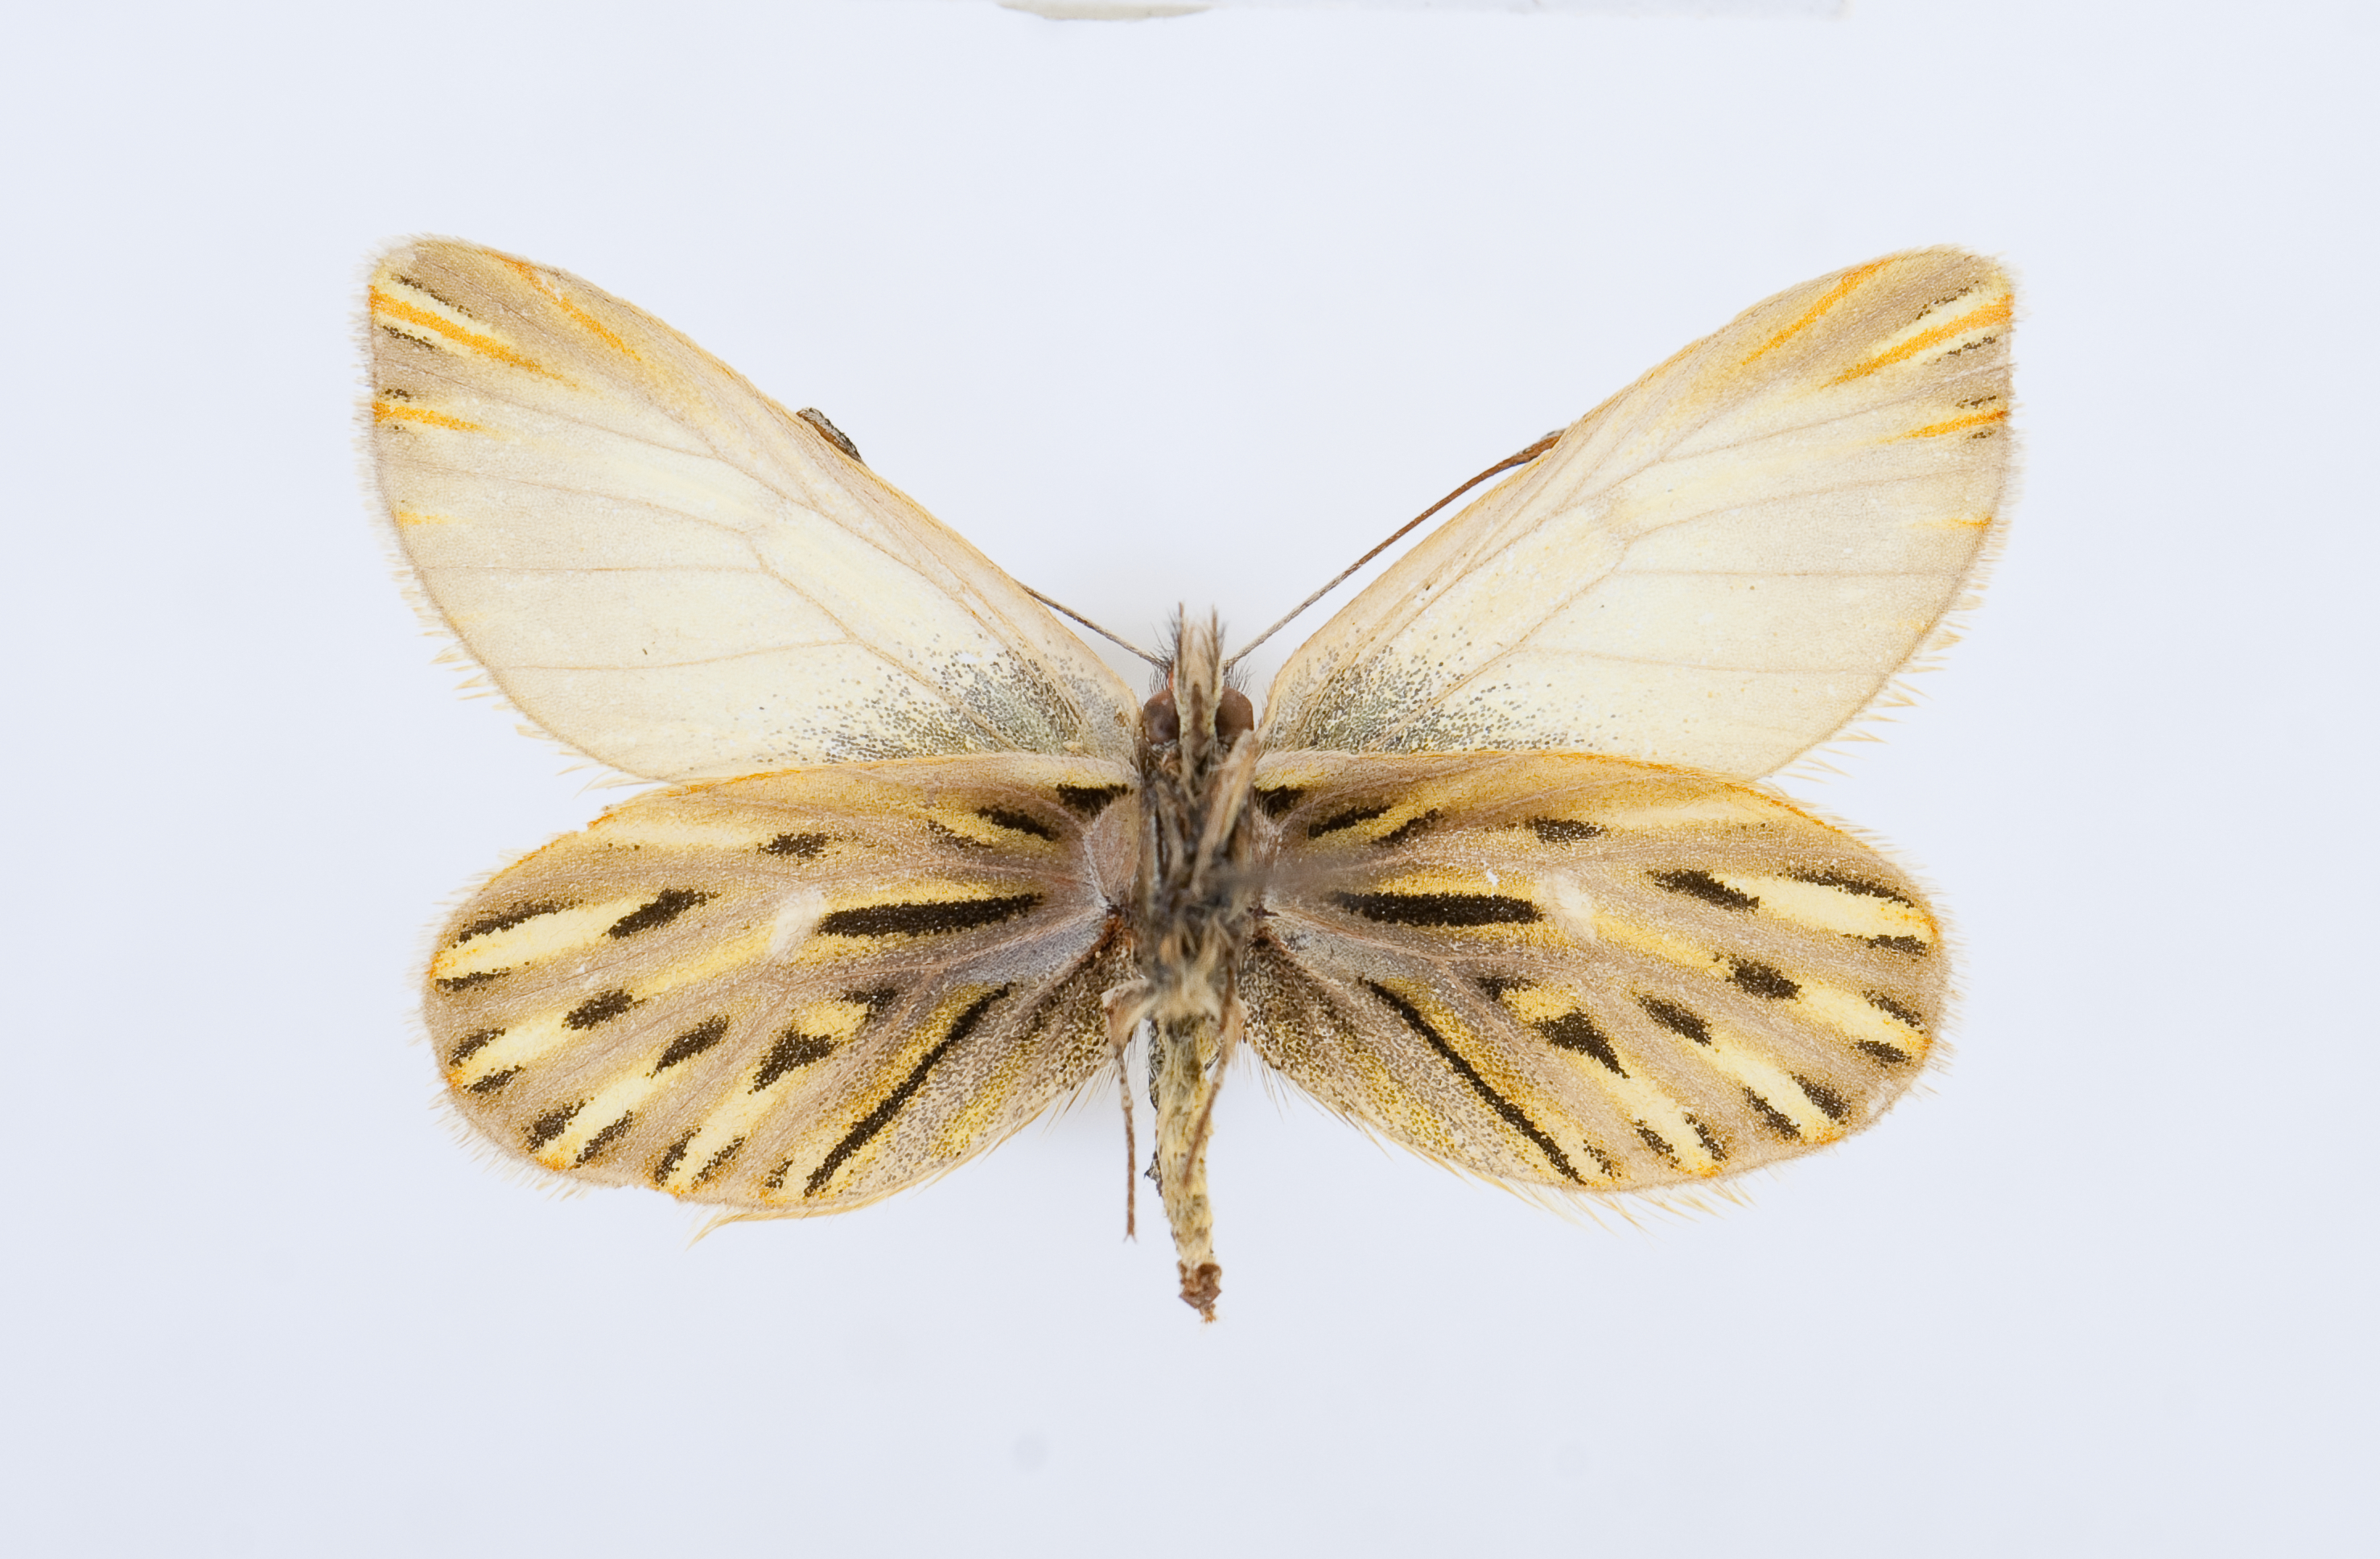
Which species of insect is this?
Infraphulia madeleinea
